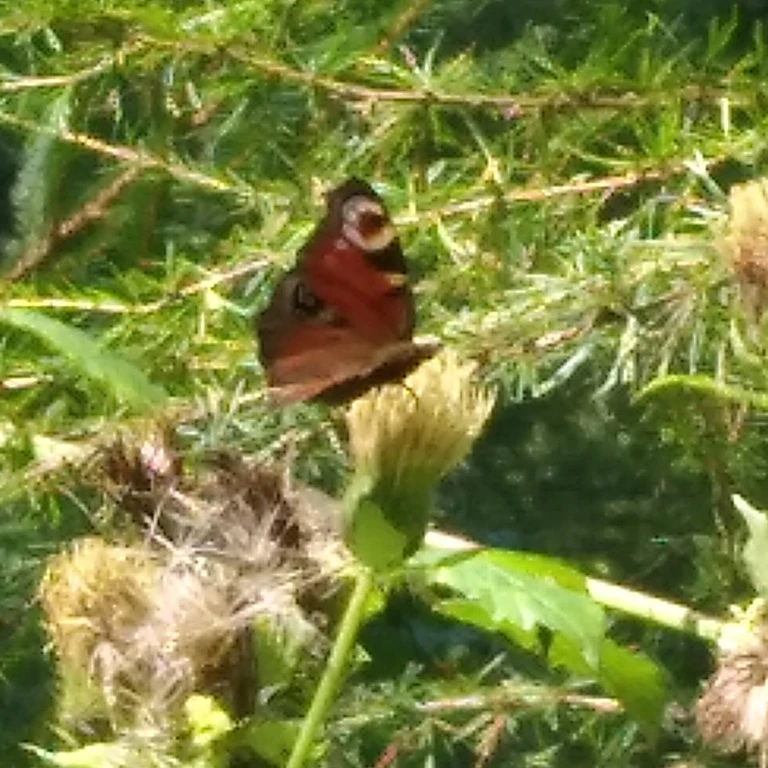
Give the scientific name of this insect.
Aglais io
